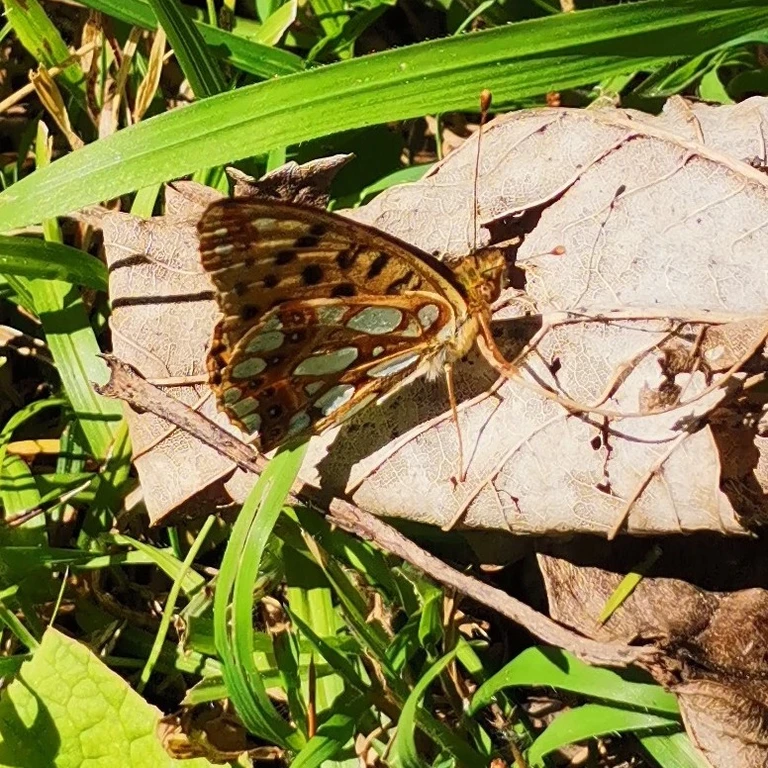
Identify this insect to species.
Issoria lathonia
